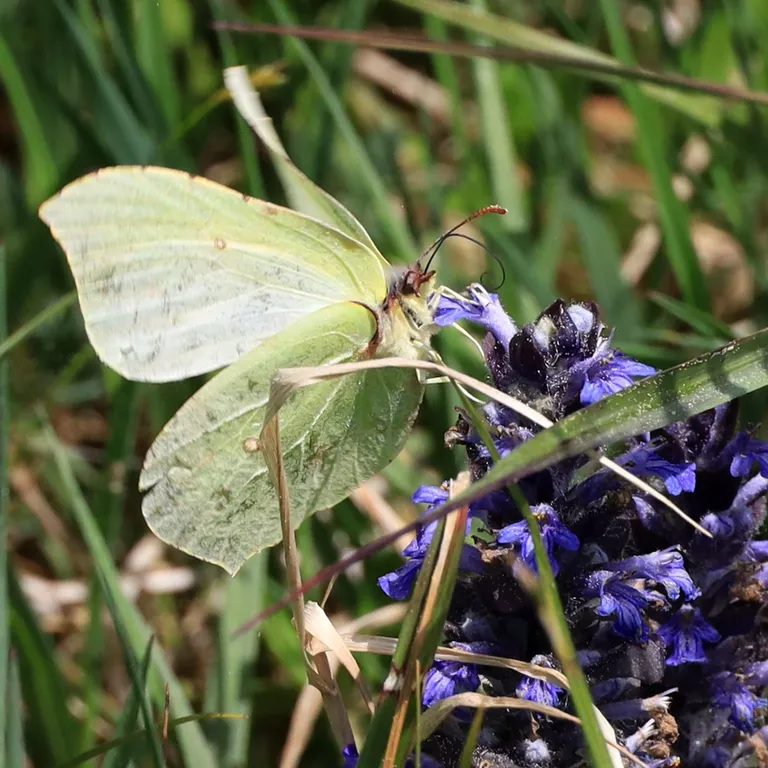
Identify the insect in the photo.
Gonepteryx rhamni
